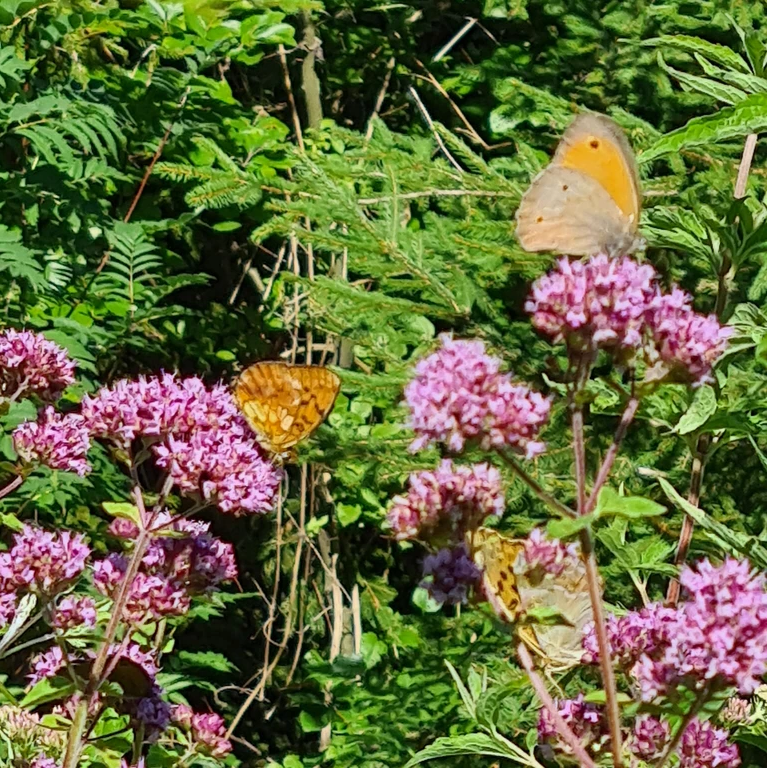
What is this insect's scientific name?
Maniola jurtina
